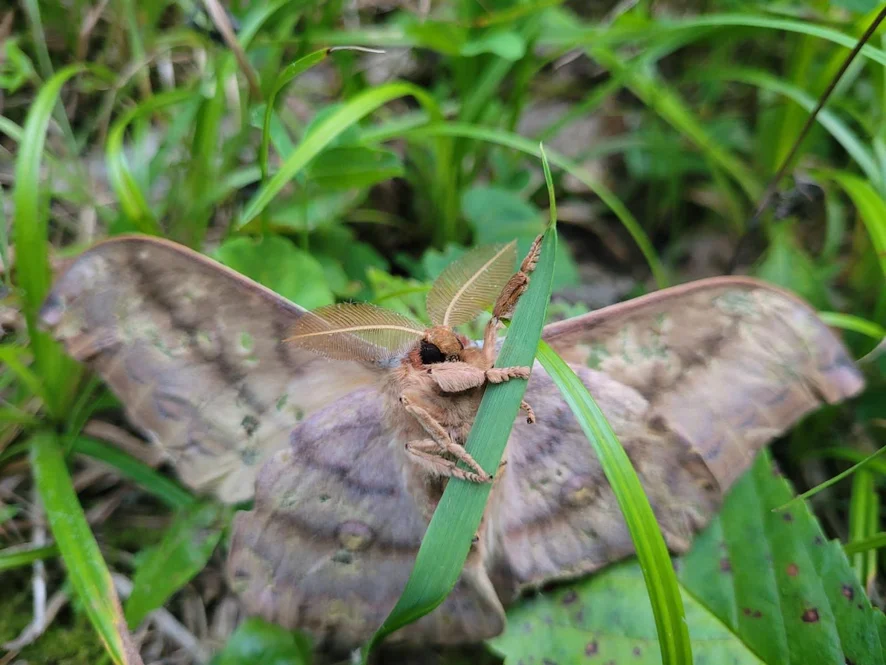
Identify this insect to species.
Antheraea yamamai
